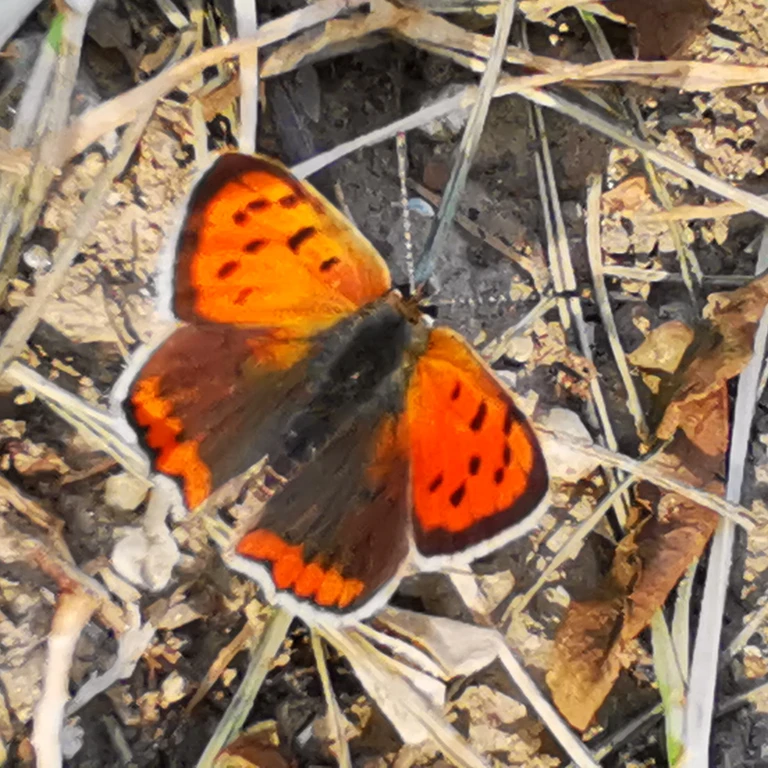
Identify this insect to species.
Lycaena phlaeas
